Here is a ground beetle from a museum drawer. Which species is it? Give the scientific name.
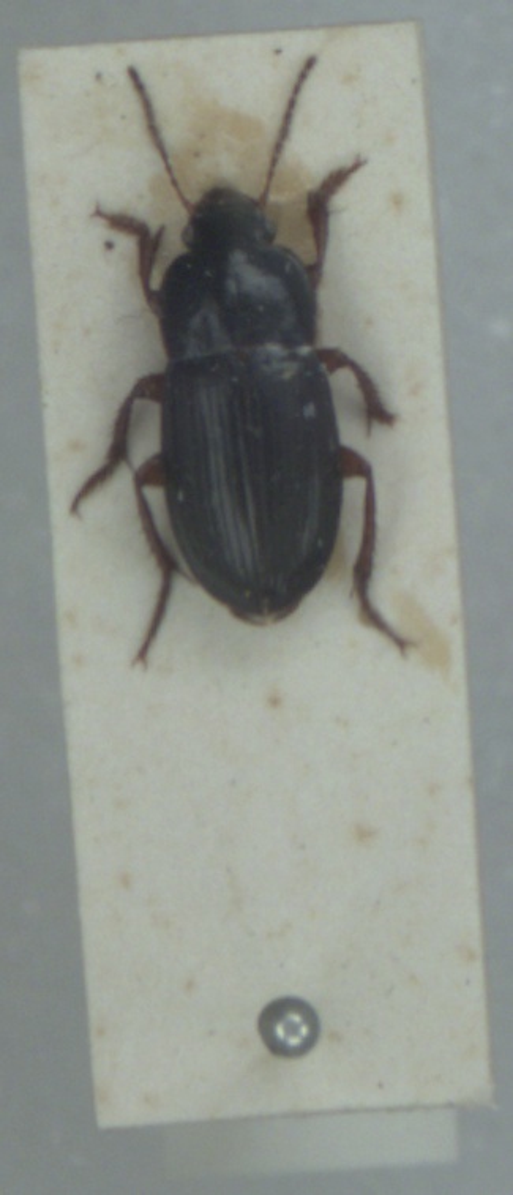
Harpalus anxius
